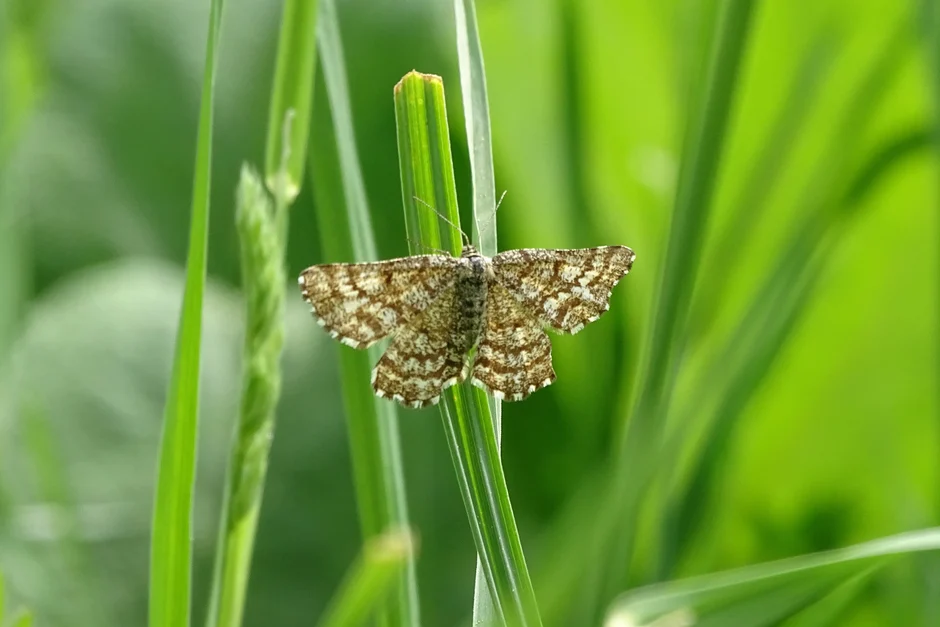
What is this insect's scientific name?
Ematurga atomaria
